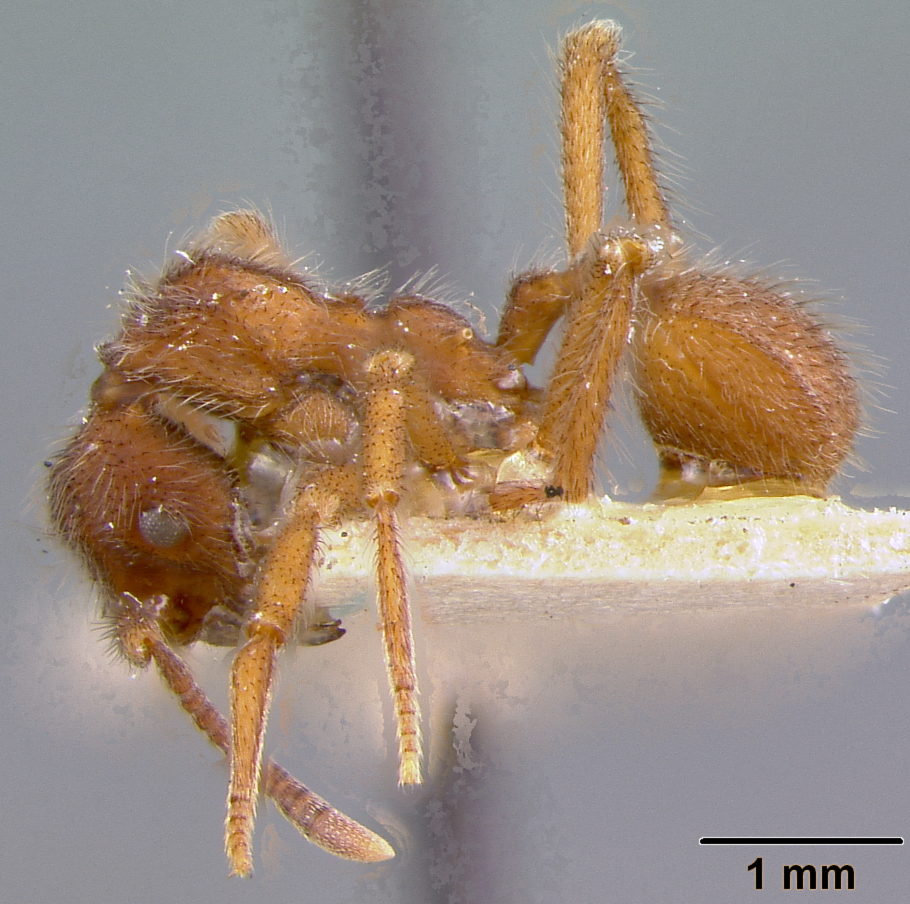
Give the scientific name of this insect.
Apterostigma auriculatum
